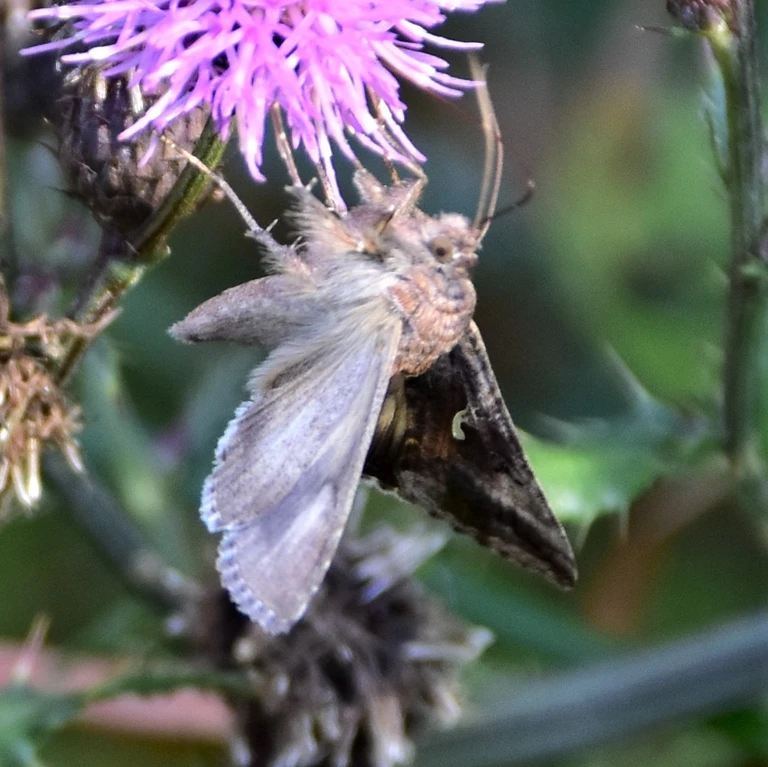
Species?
Autographa gamma
